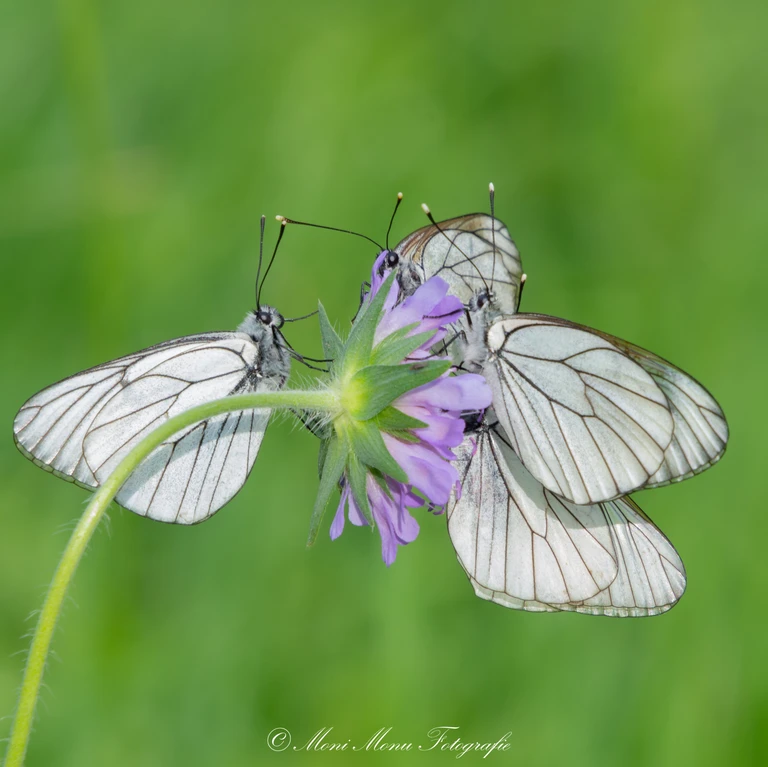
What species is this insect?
Aporia crataegi
